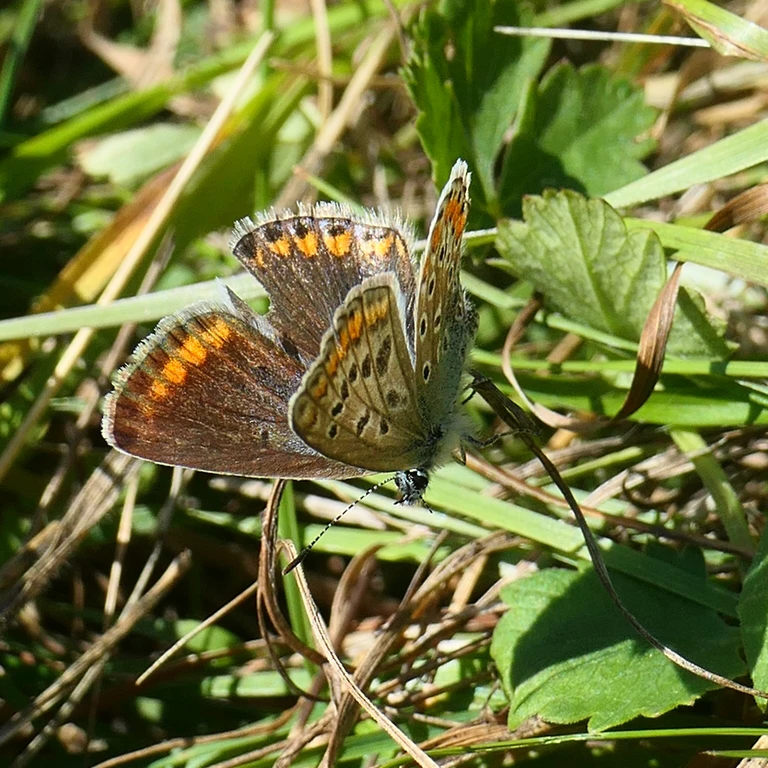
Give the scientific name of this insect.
Polyommatus icarus
